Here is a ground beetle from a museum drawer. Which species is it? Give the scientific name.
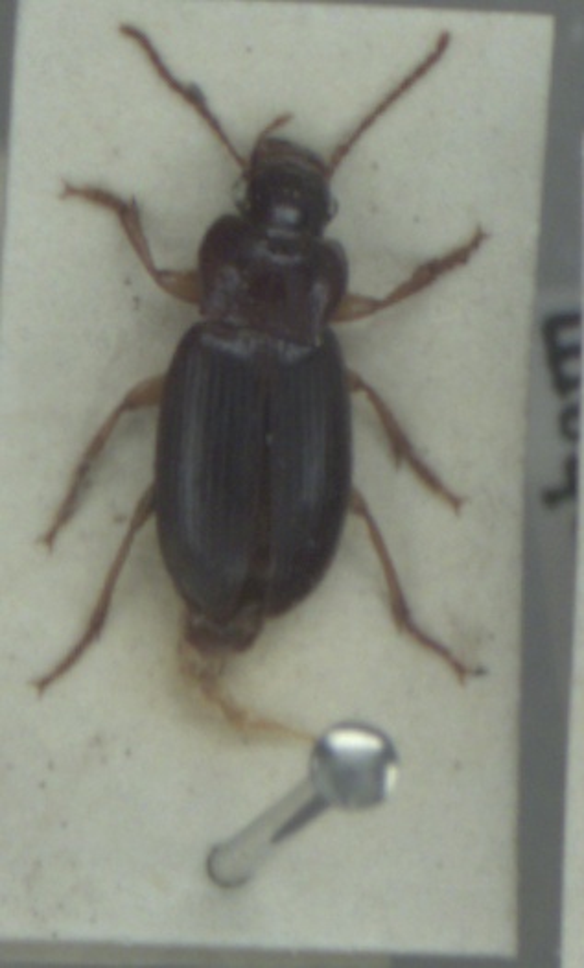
Ophonus rufibarbis
